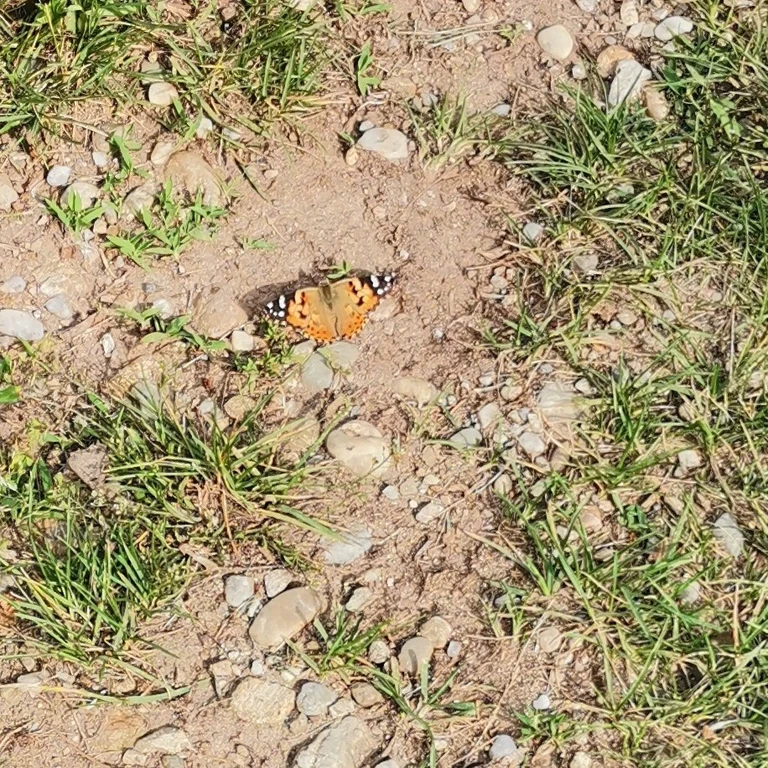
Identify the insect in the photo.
Vanessa cardui
